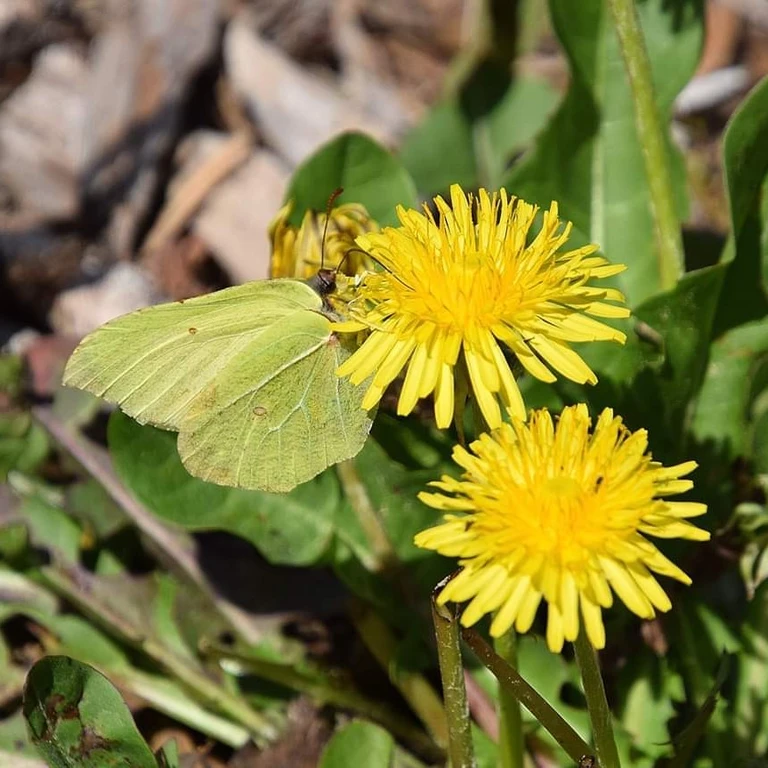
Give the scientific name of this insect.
Gonepteryx rhamni
